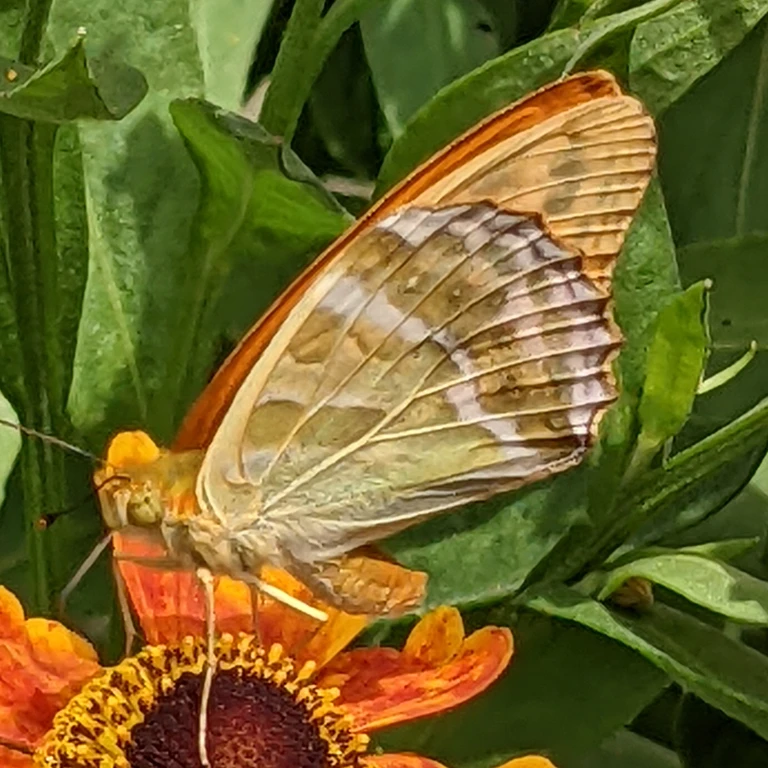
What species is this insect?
Argynnis paphia
